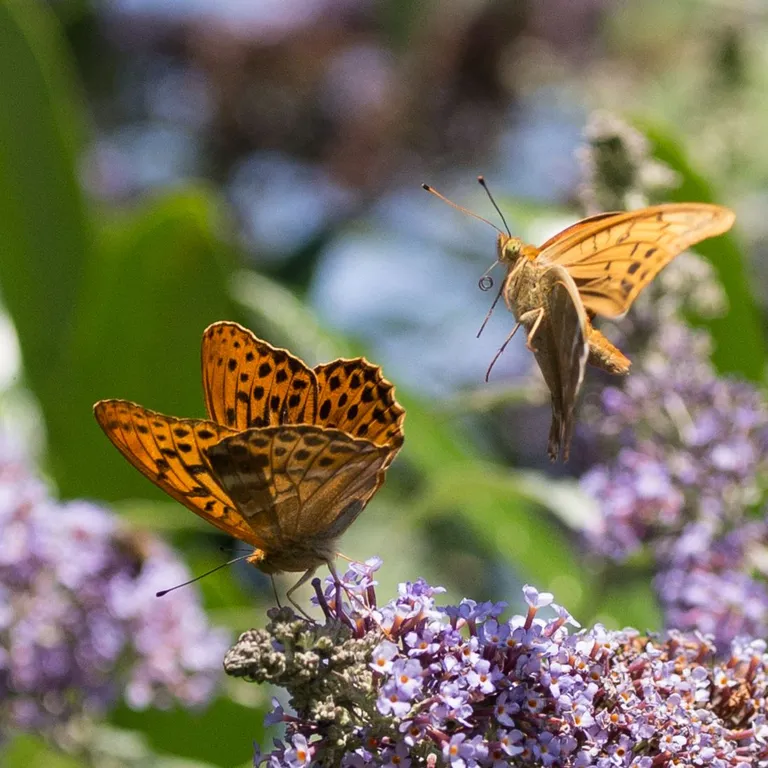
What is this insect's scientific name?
Argynnis paphia
